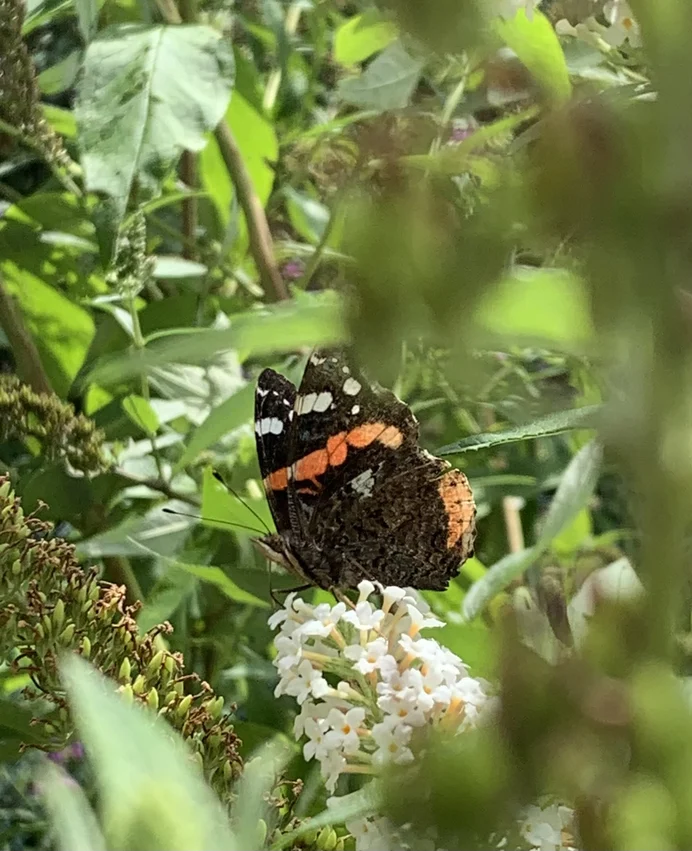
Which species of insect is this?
Vanessa atalanta
